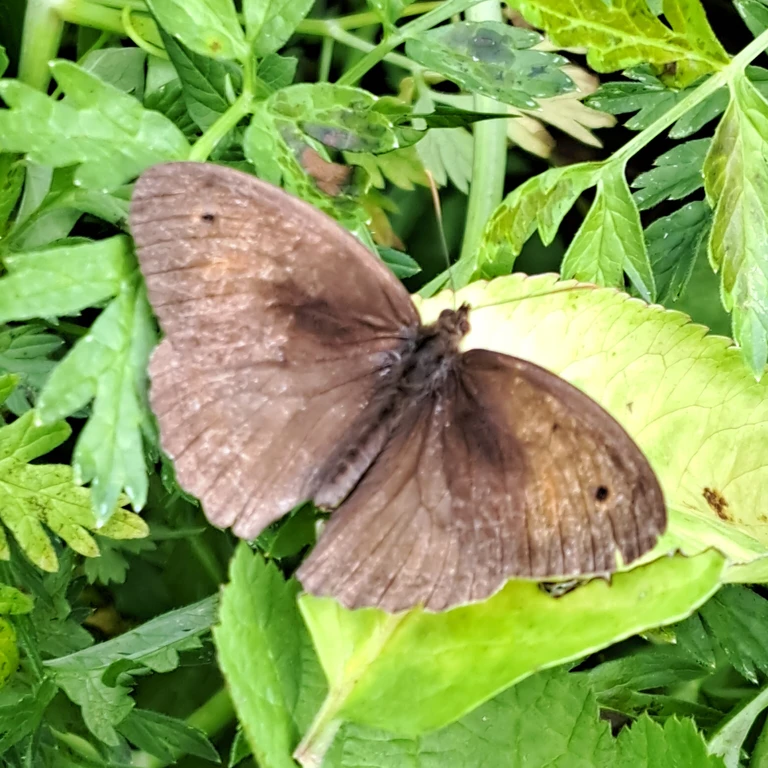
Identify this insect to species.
Maniola jurtina
